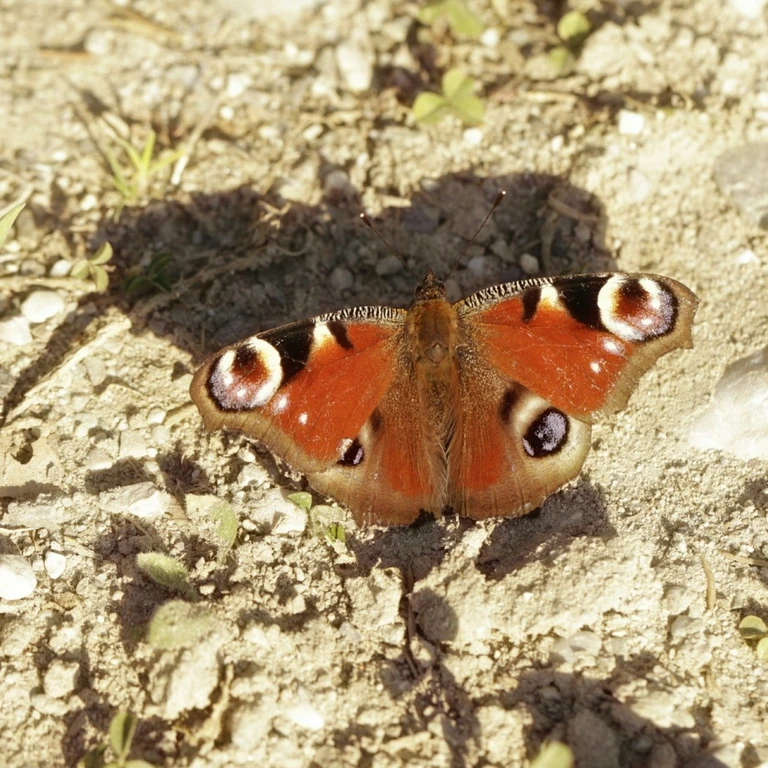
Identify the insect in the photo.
Aglais io
